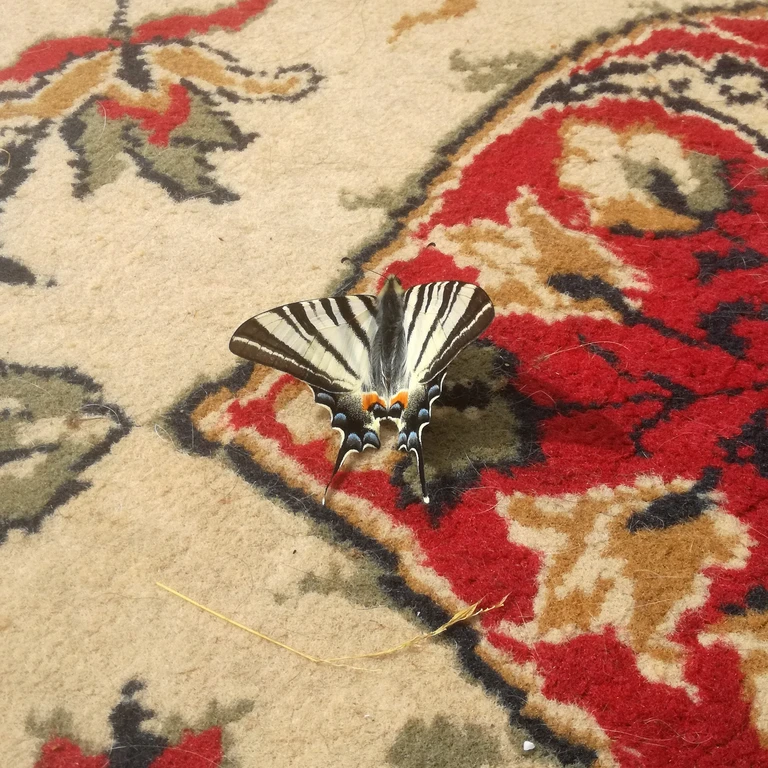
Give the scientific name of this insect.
Iphiclides podalirius
